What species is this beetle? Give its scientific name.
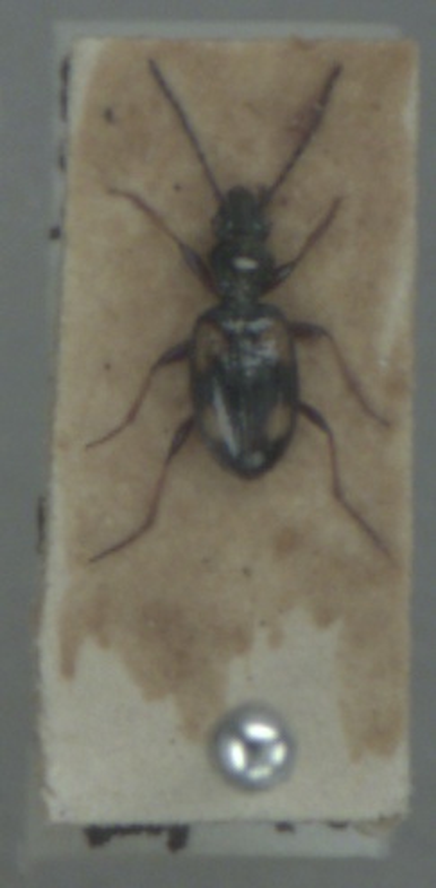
Bembidion illigeri
